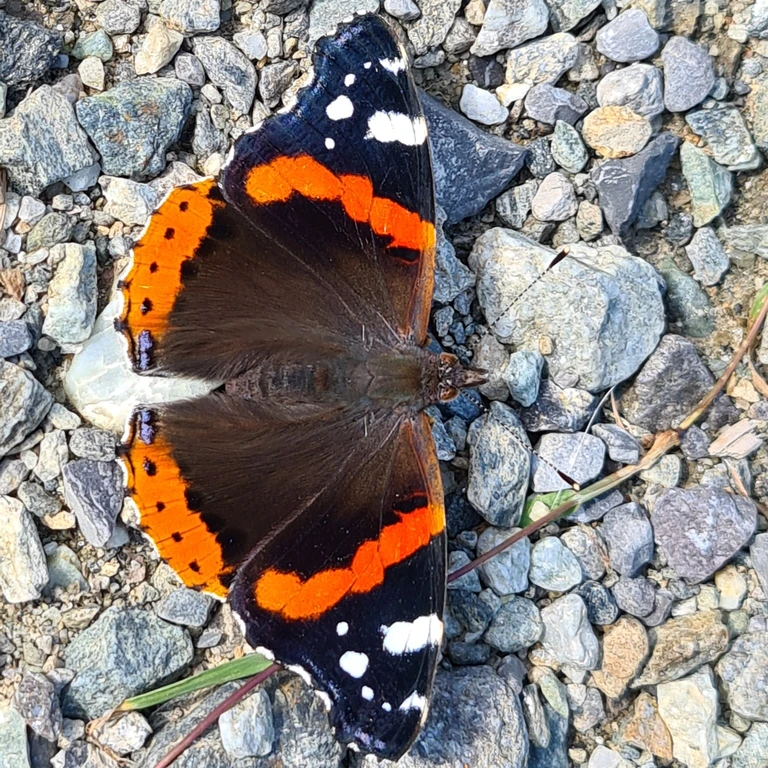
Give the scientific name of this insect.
Vanessa atalanta
